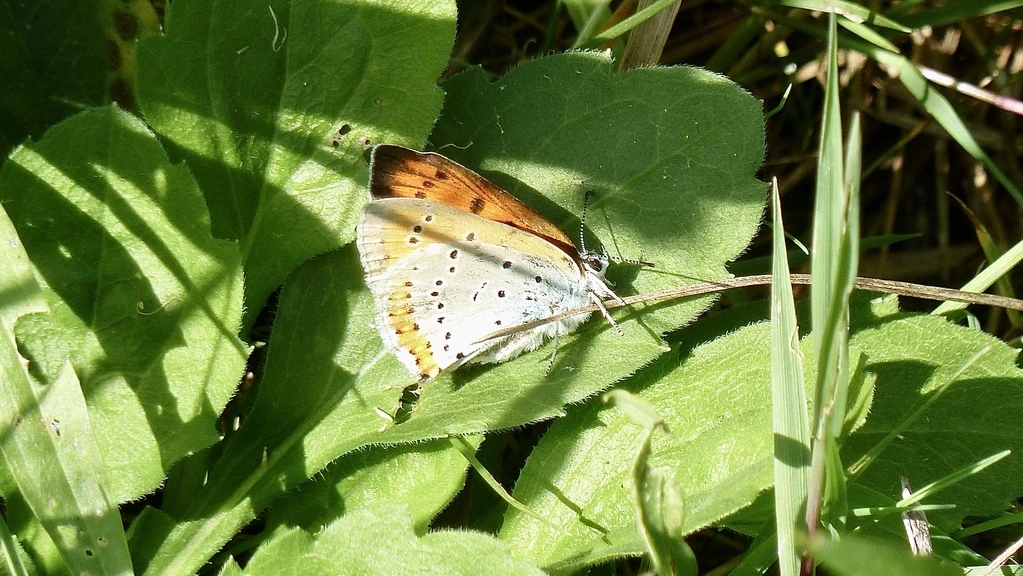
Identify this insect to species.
Lycaena dispar
